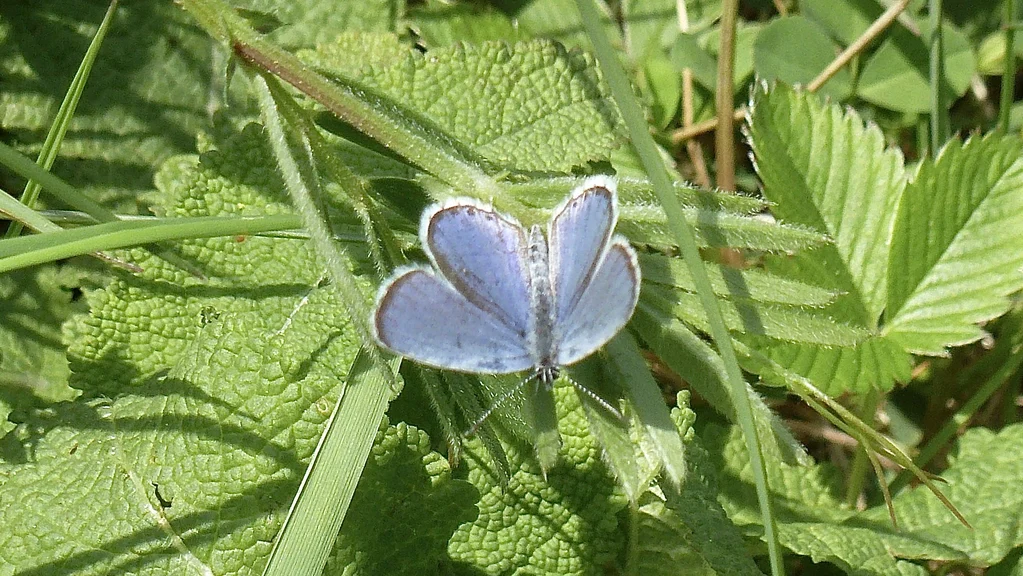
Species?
Cupido argiades (also Elkalyce argiades)
